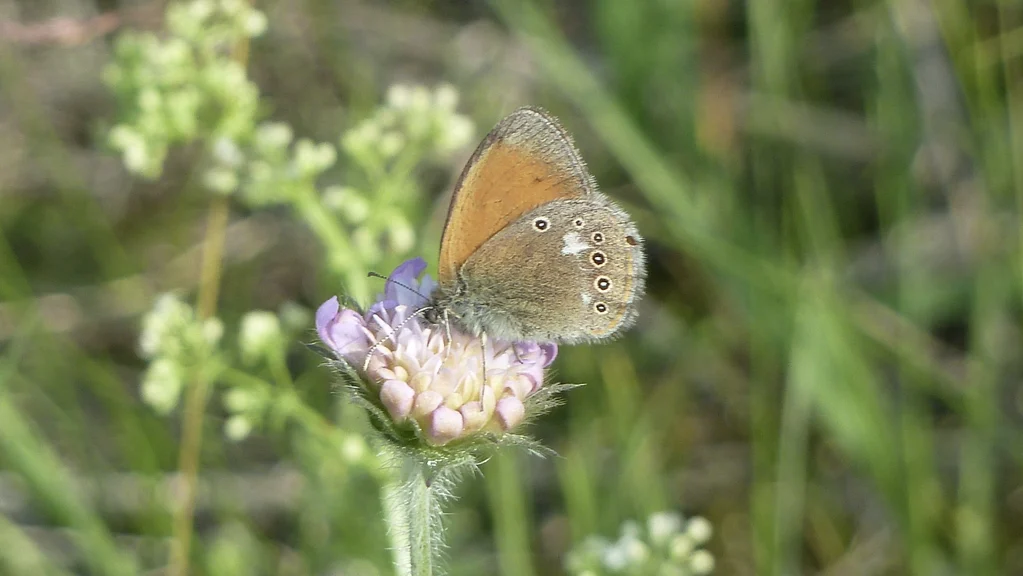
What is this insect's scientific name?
Coenonympha glycerion (also Coenonympha iphis)
